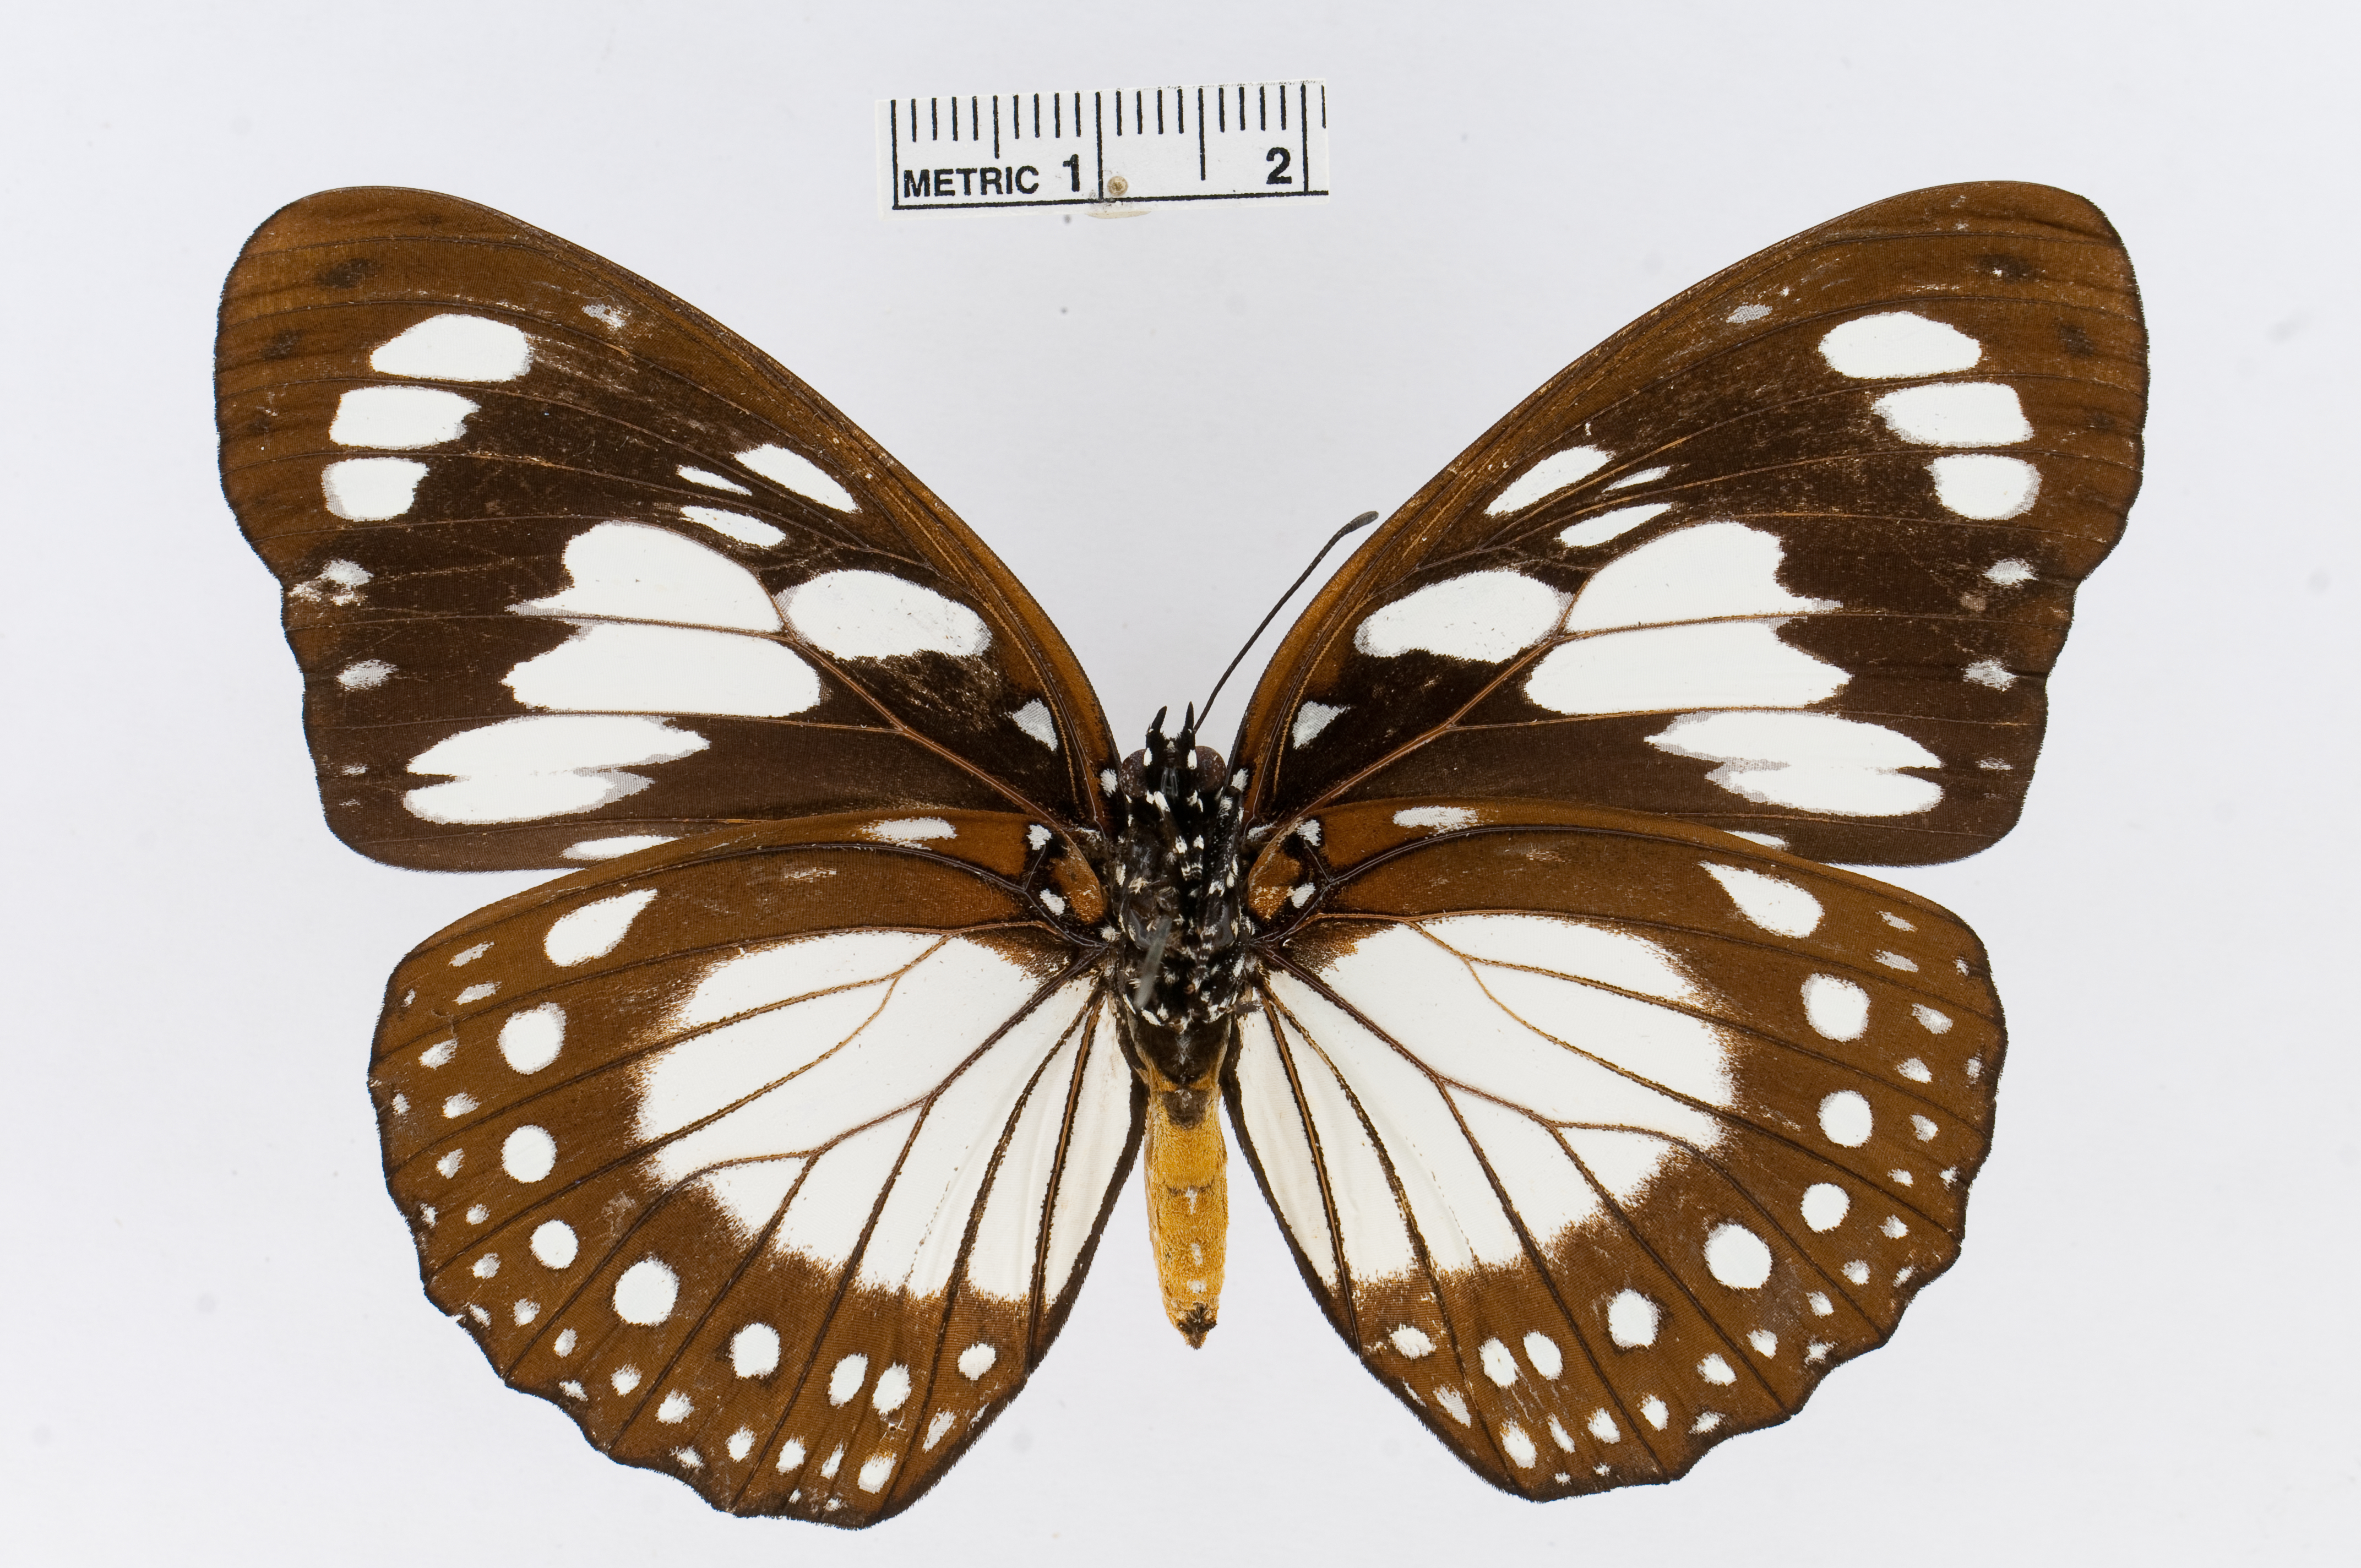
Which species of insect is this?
Euxanthe wakefieldi
